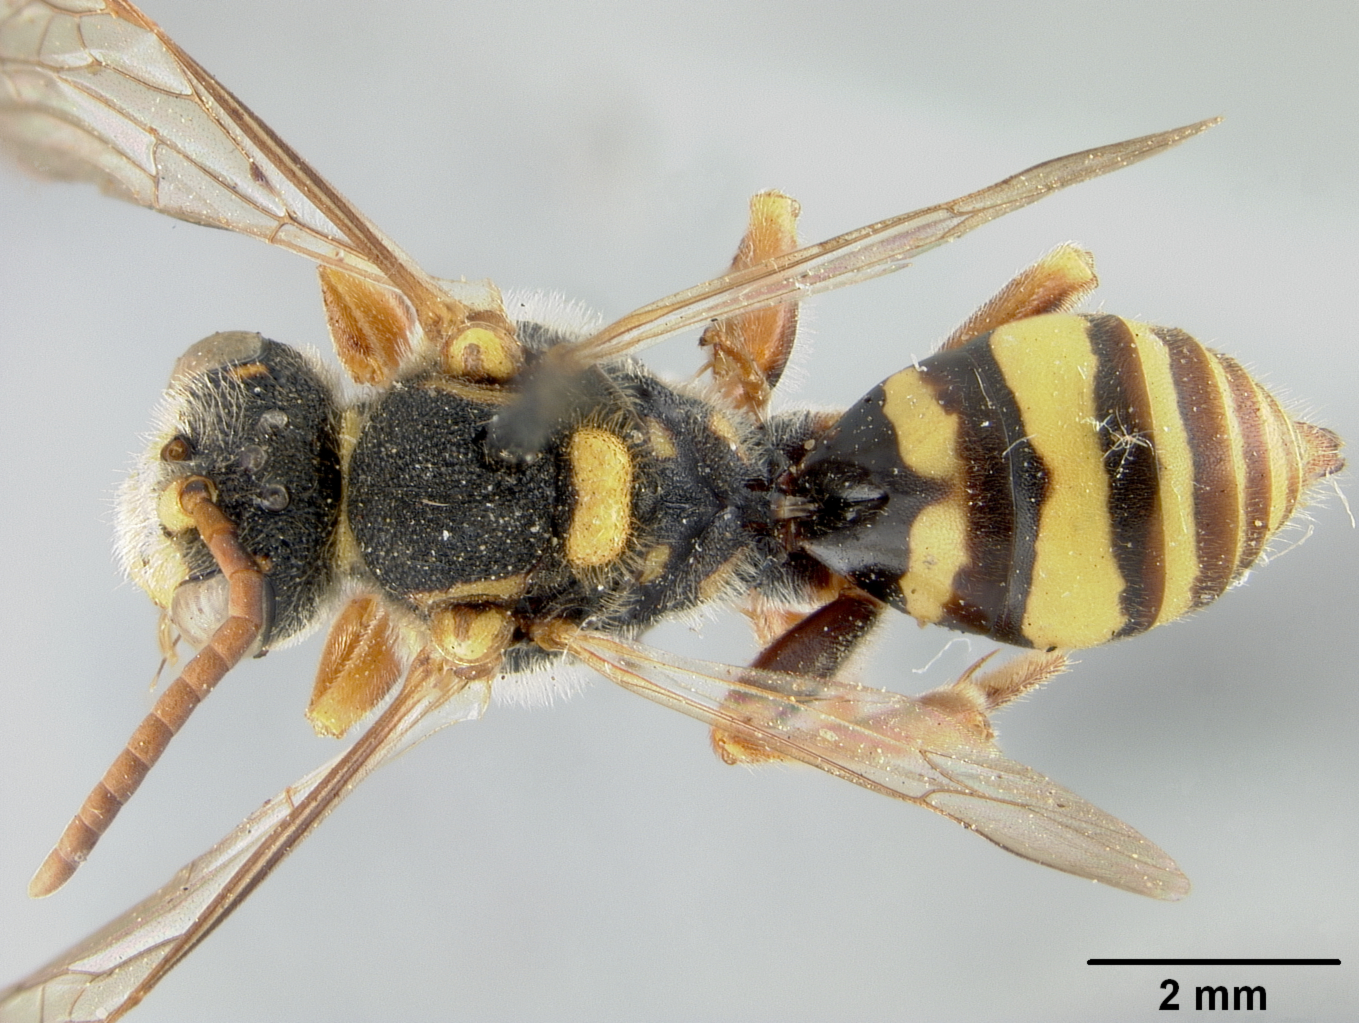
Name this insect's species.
Nomada fragariae
